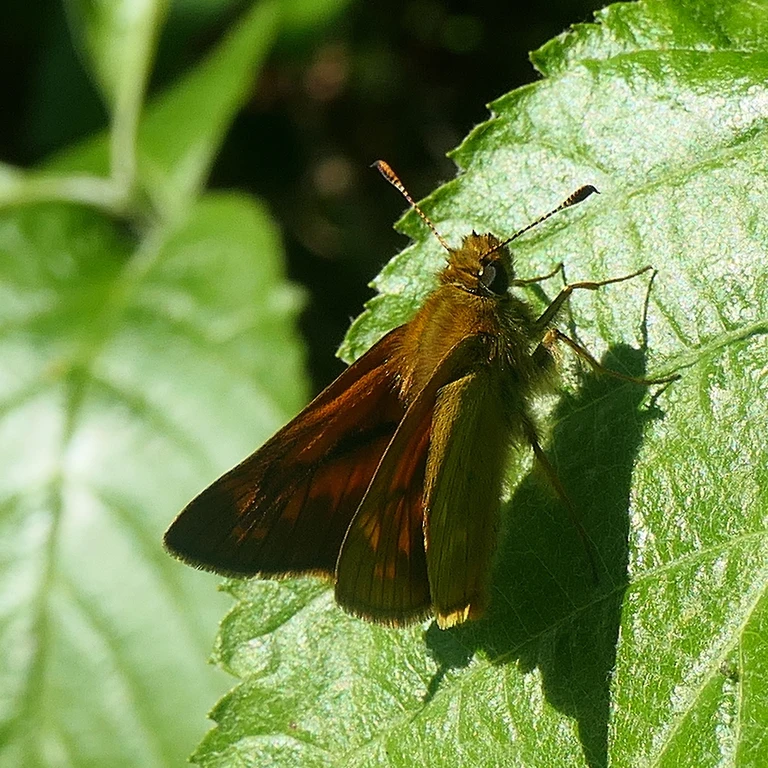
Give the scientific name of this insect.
Ochlodes sylvanus (also Ochlodes venata)
